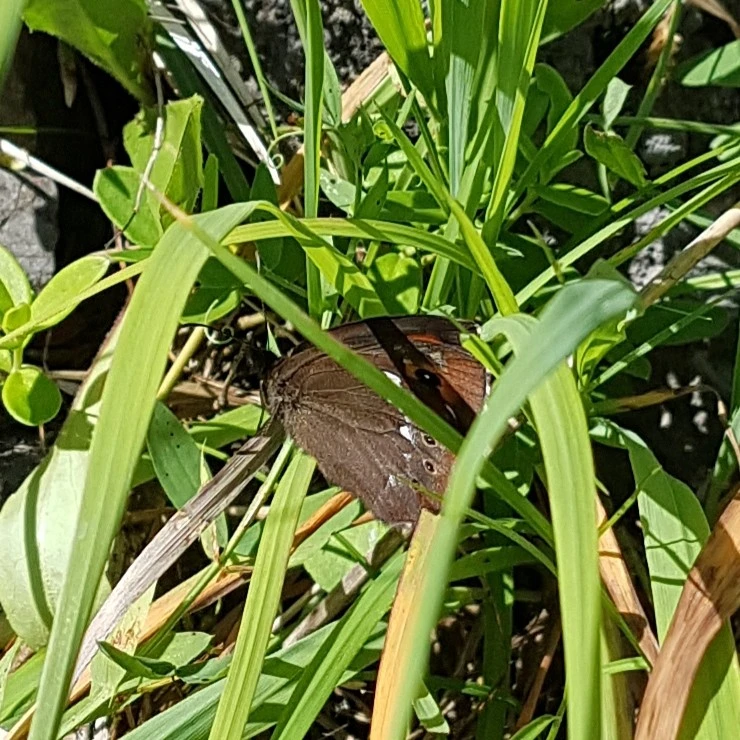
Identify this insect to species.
Erebia ligea
